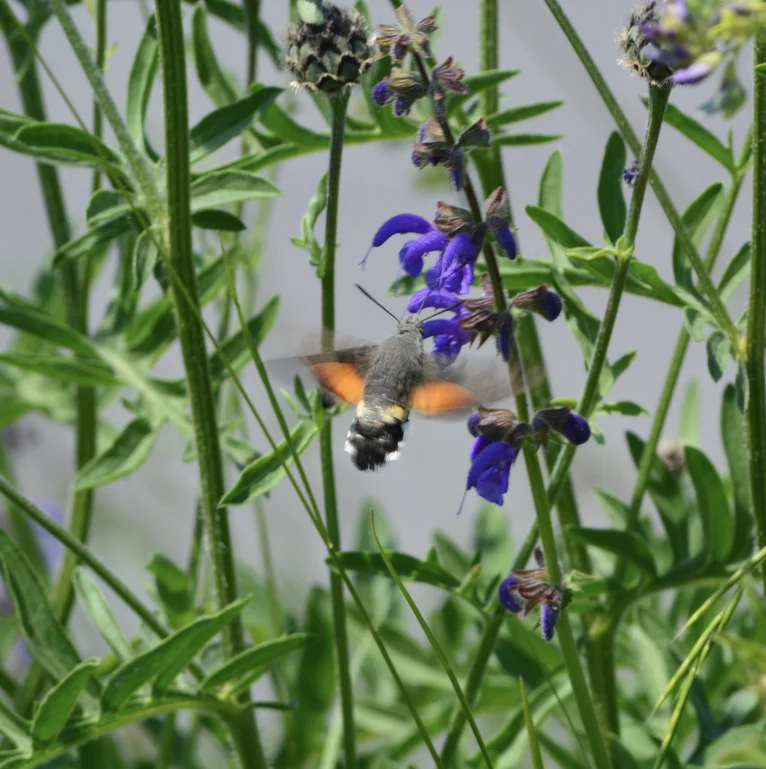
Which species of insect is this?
Macroglossum stellatarum
